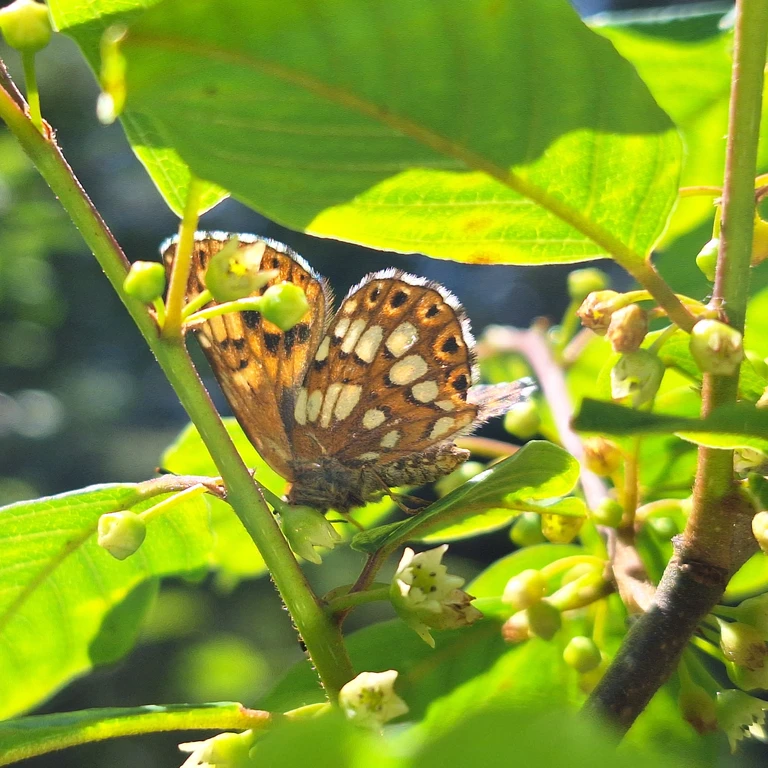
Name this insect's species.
Hamearis lucina
